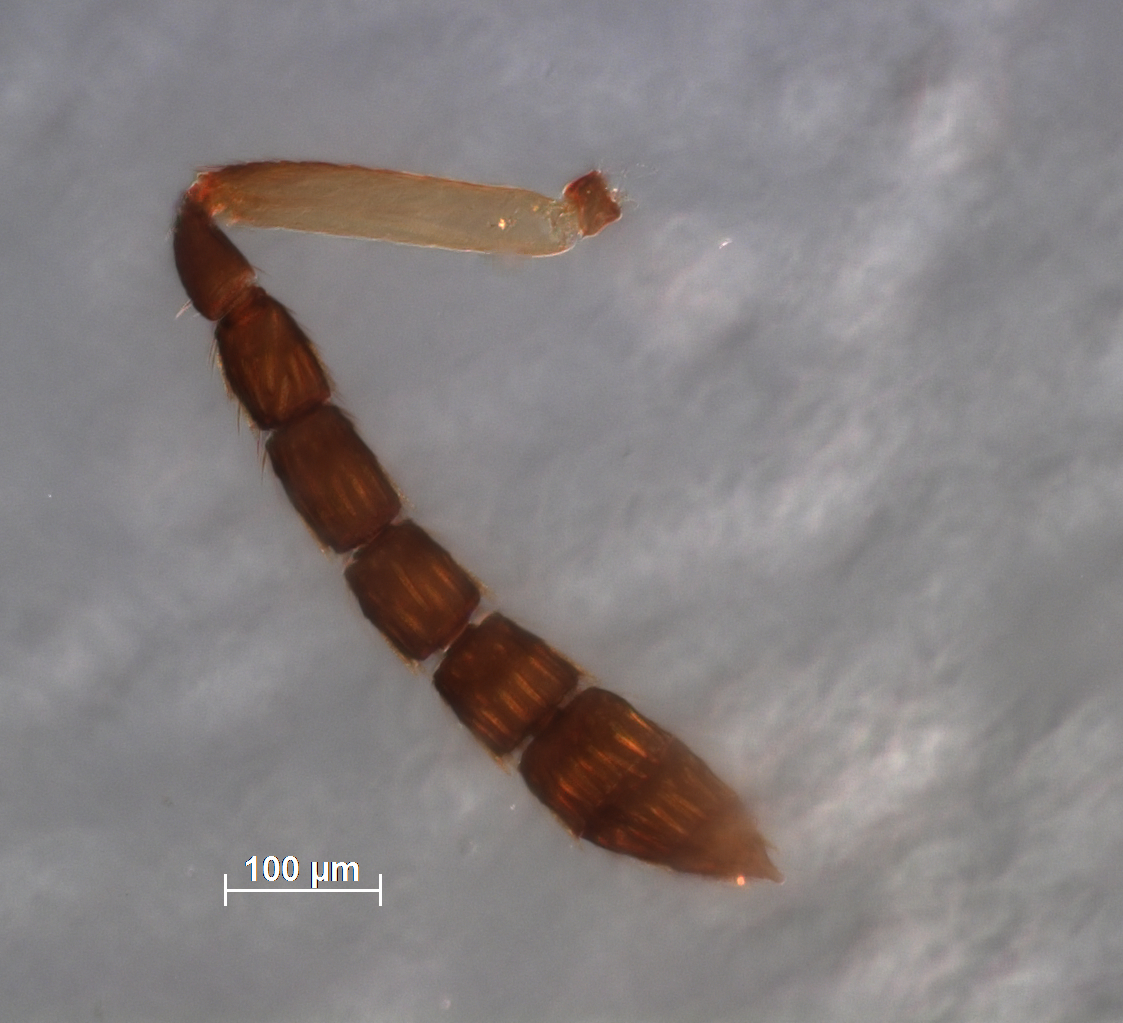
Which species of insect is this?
Euderus carpomyiae
